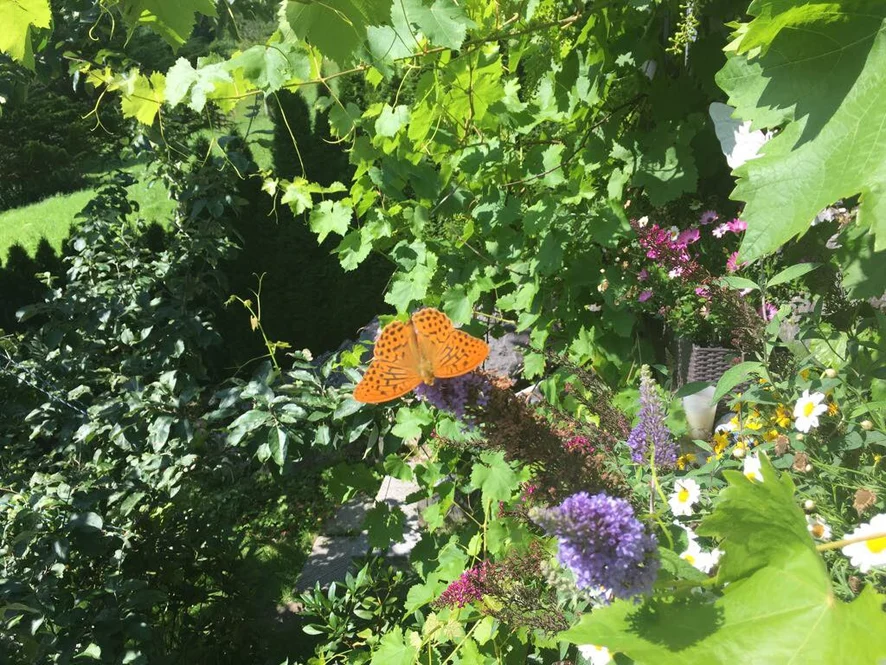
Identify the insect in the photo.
Argynnis paphia
